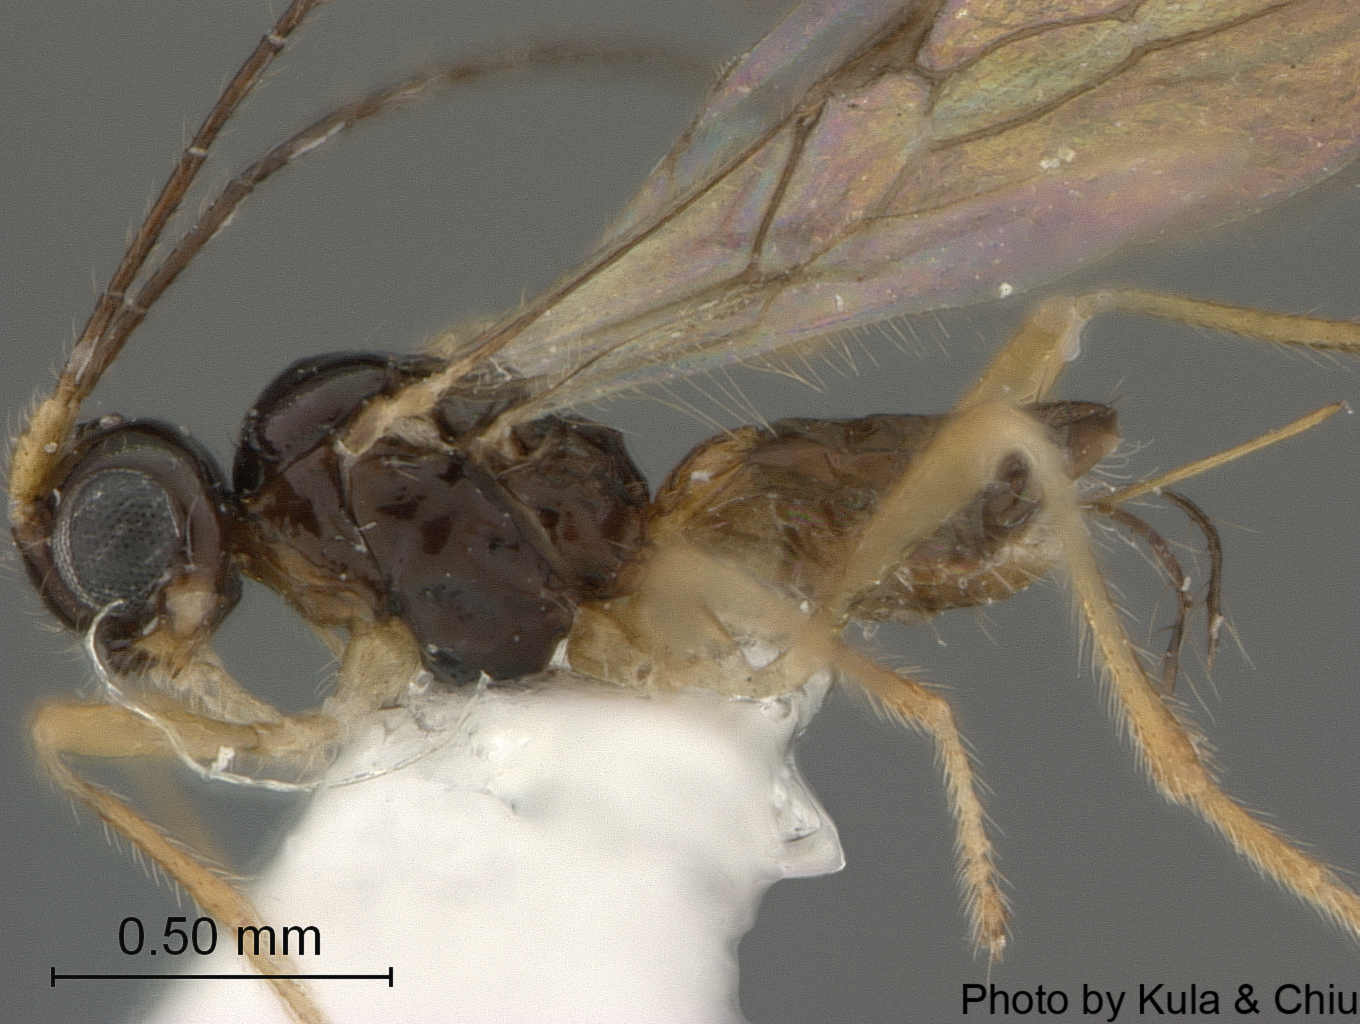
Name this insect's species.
Aphaereta megalops
